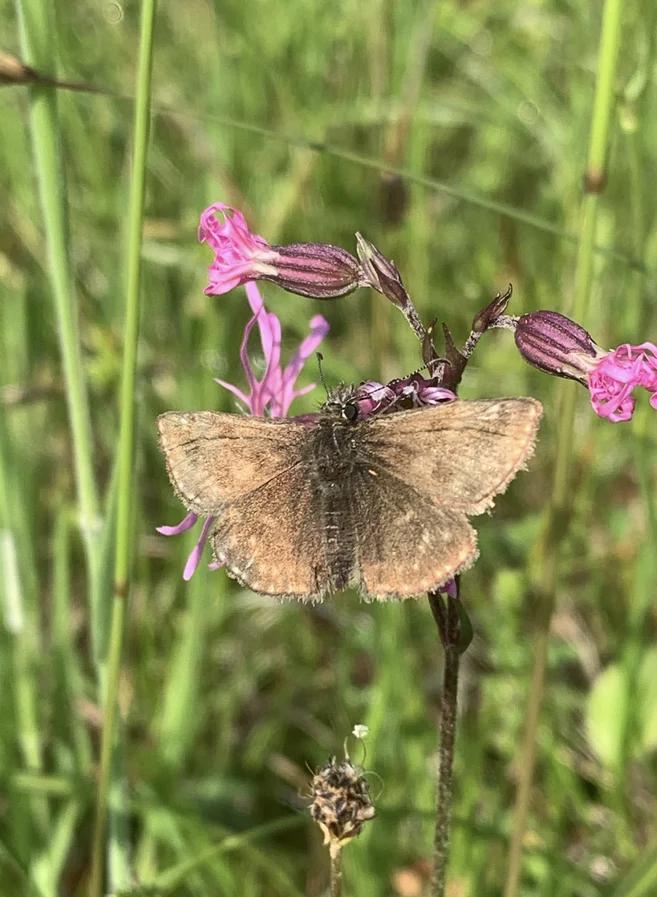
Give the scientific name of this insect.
Erynnis tages
